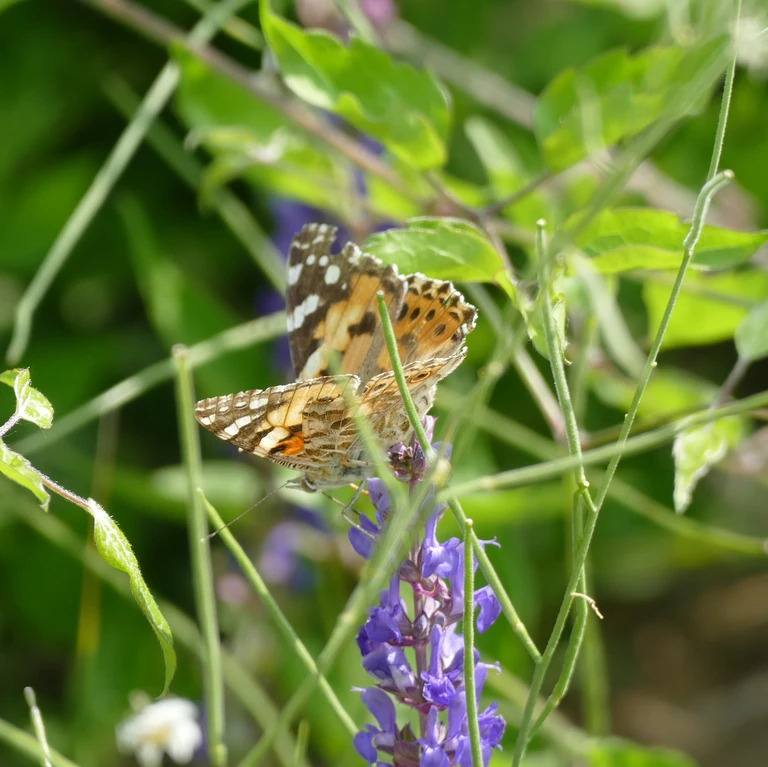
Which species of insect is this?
Vanessa cardui
